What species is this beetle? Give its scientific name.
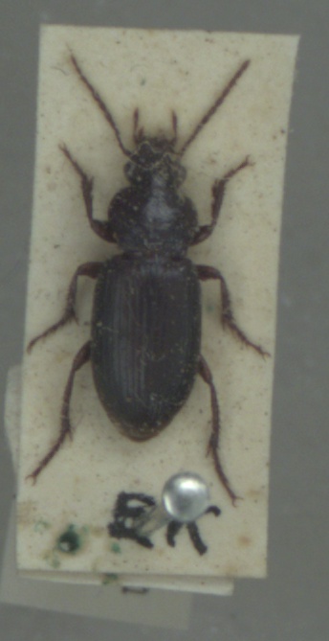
Ophonus cordatus
